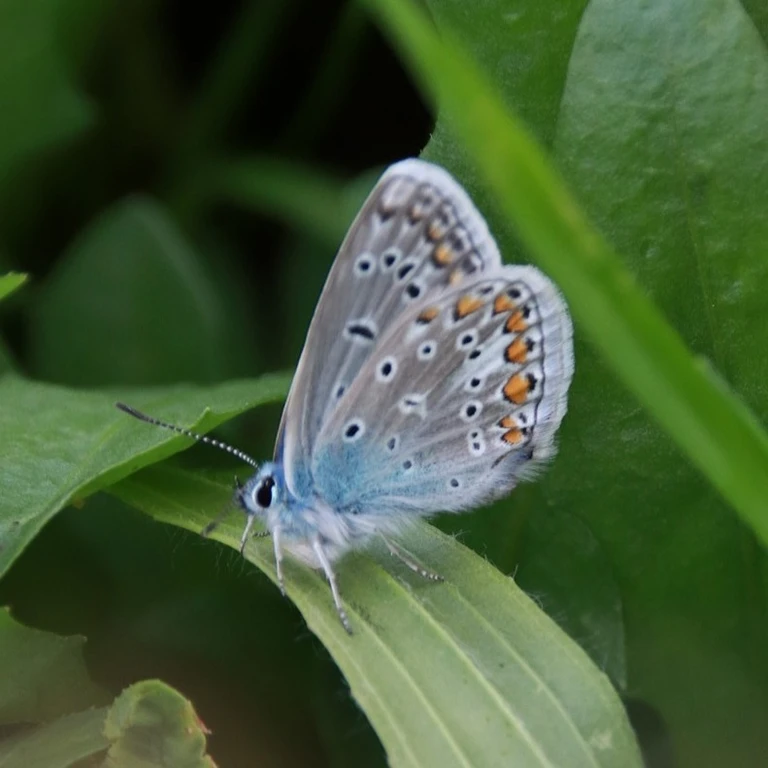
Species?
Polyommatus icarus
